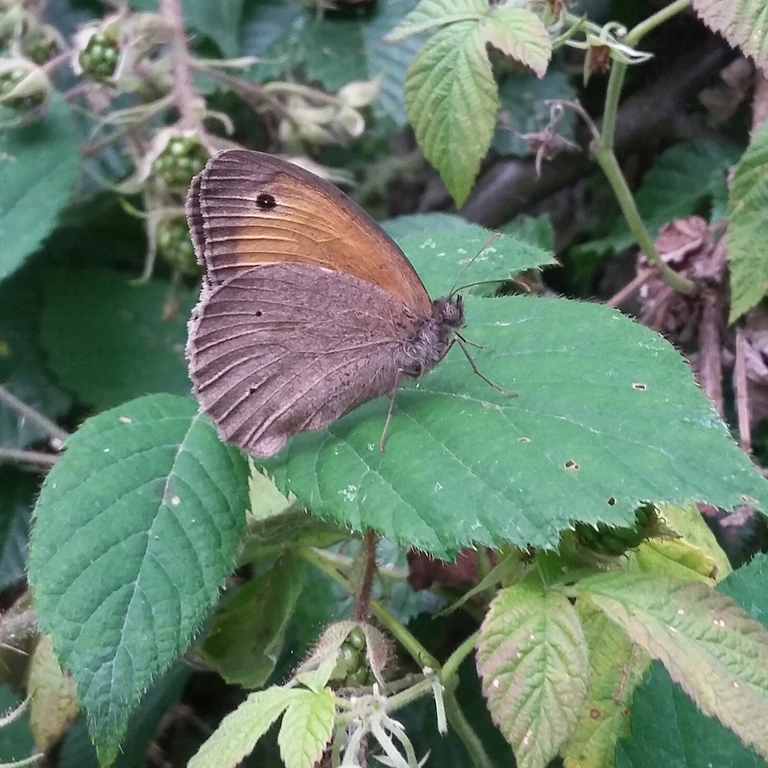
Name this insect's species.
Maniola jurtina
